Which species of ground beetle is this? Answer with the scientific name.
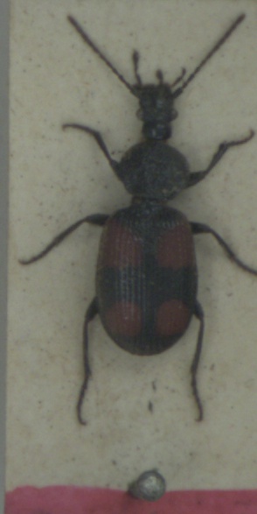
Panagaeus bipustulatus
